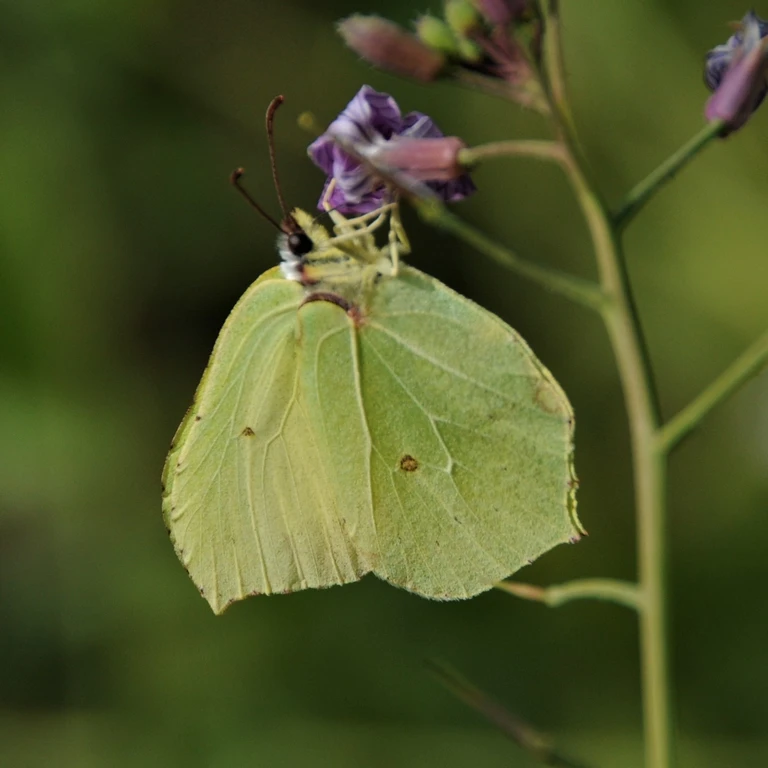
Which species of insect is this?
Gonepteryx rhamni
